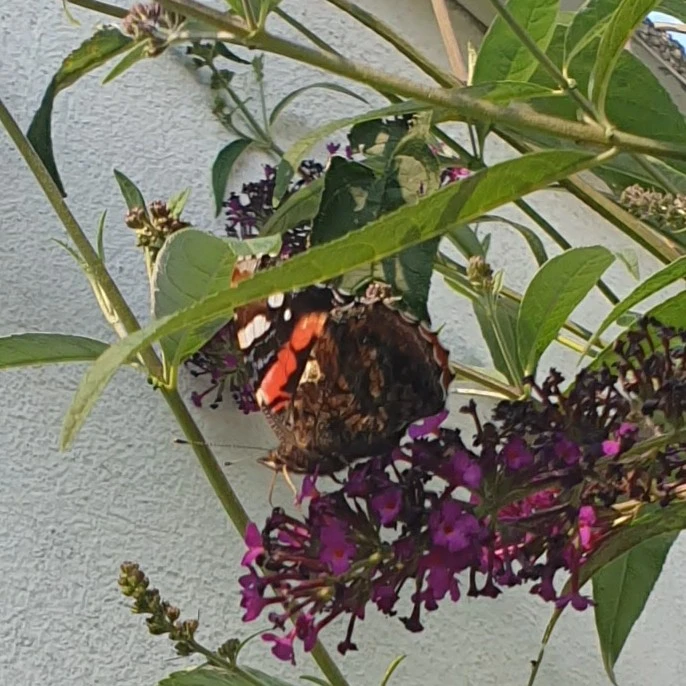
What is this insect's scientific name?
Vanessa atalanta
